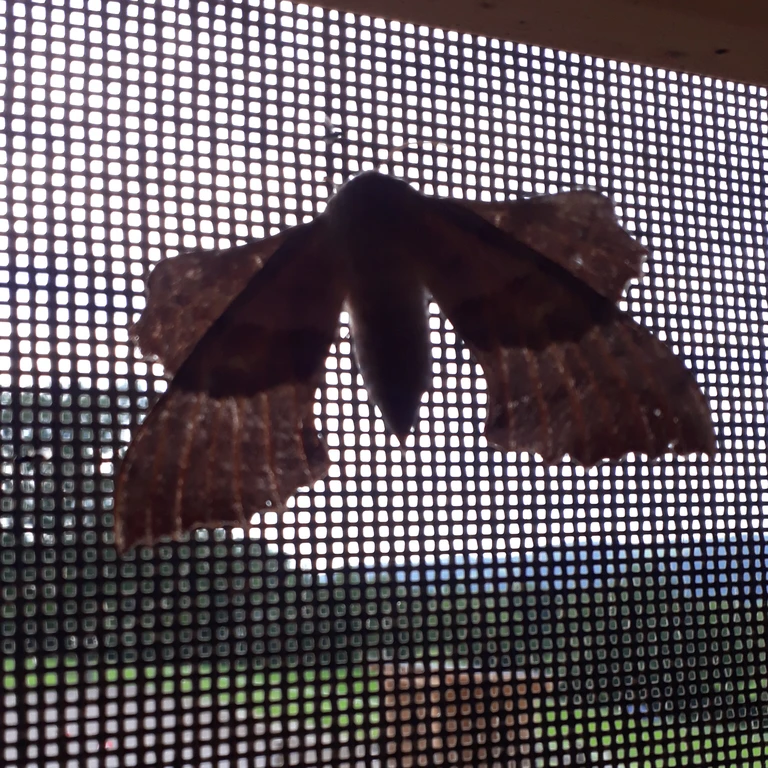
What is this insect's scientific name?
Laothoe populi
